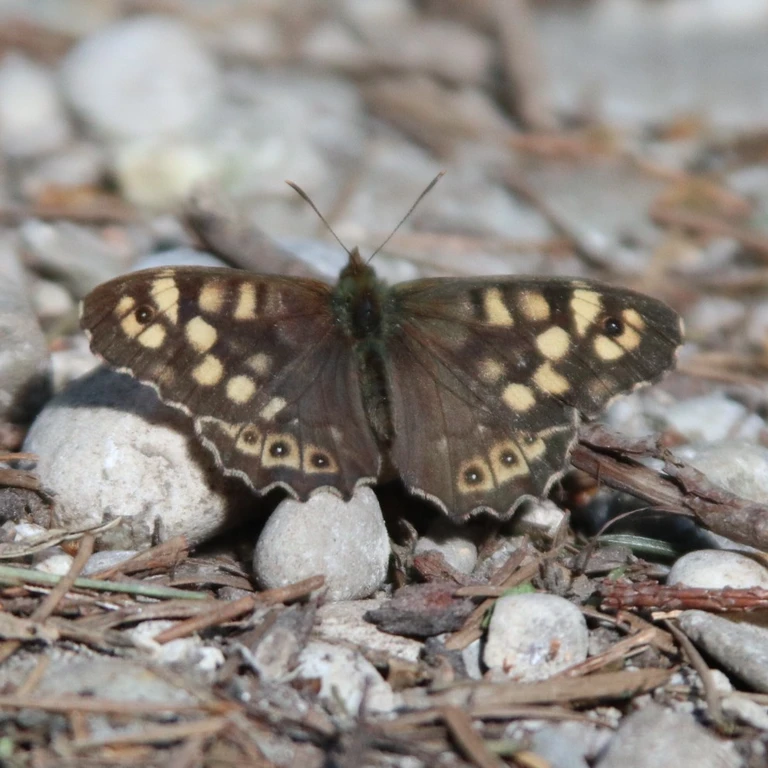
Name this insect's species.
Pararge aegeria
